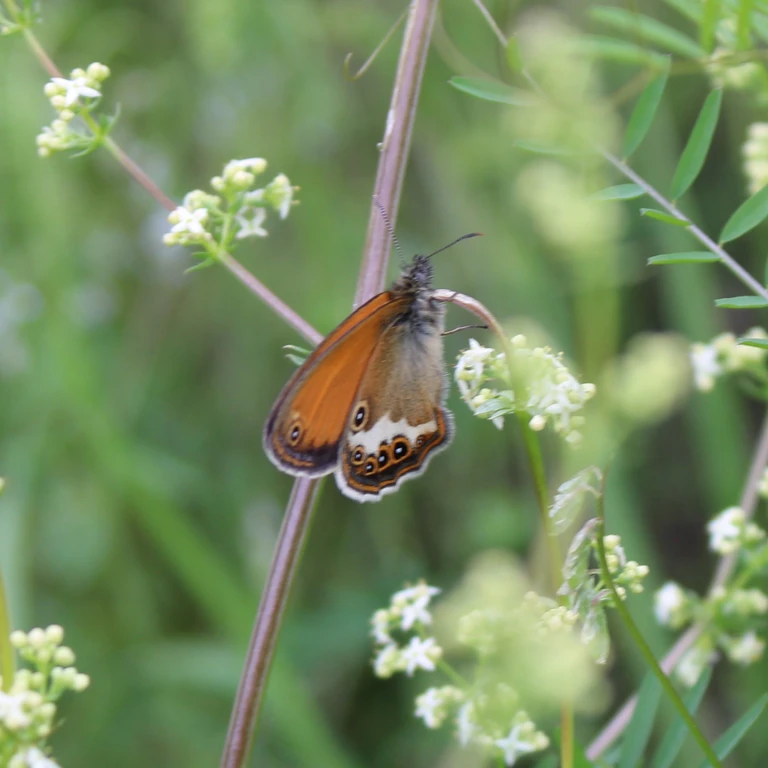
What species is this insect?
Coenonympha arcania
